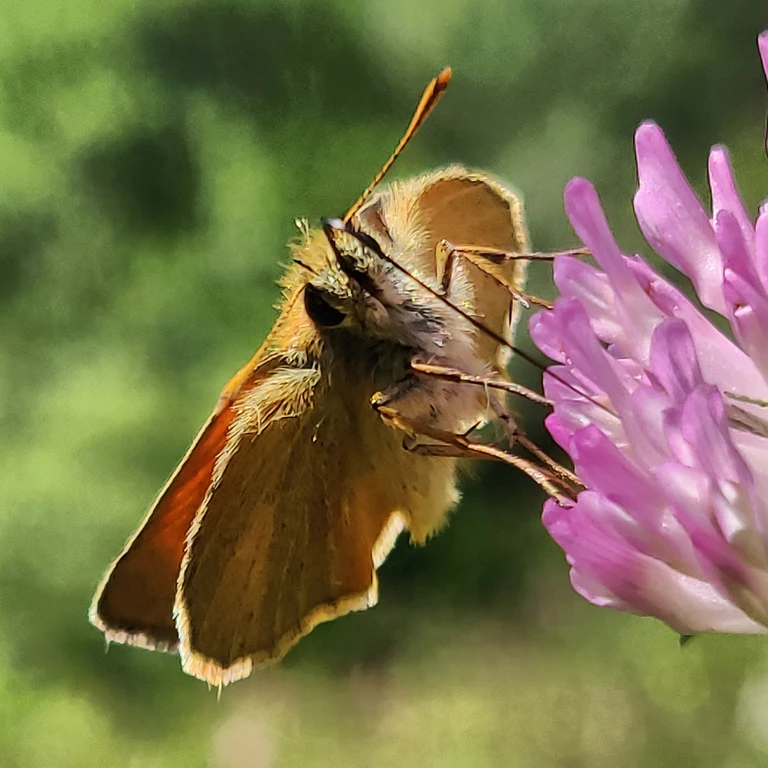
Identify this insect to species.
Thymelicus sylvestris
